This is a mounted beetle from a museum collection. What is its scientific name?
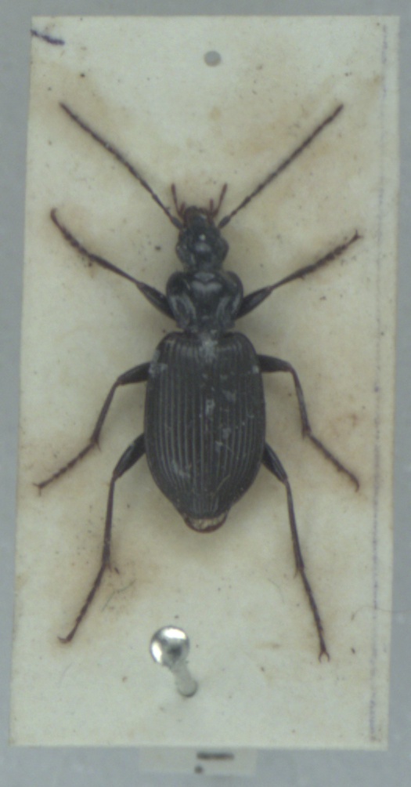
Platynus assimilis
